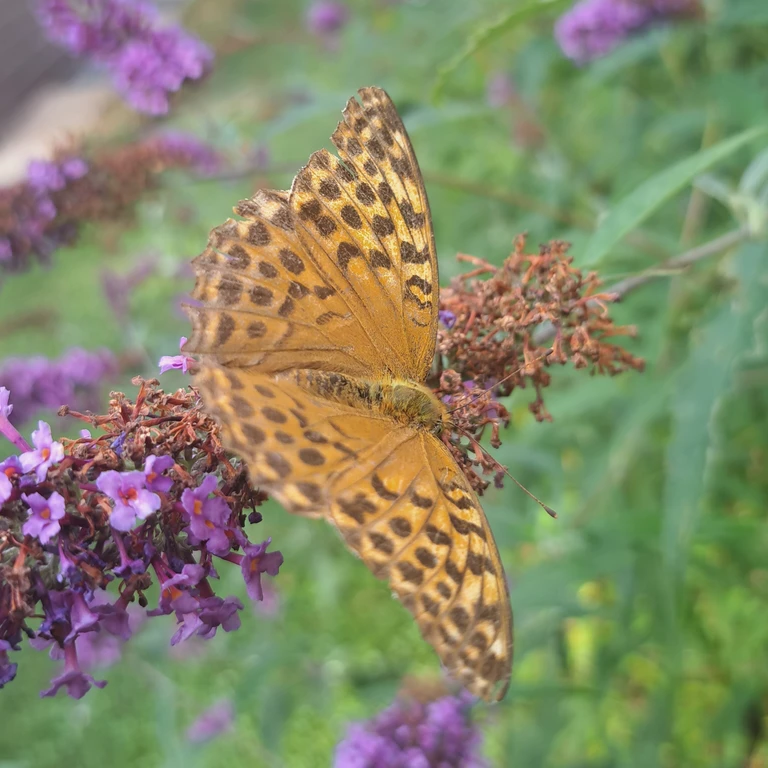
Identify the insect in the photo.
Argynnis paphia
